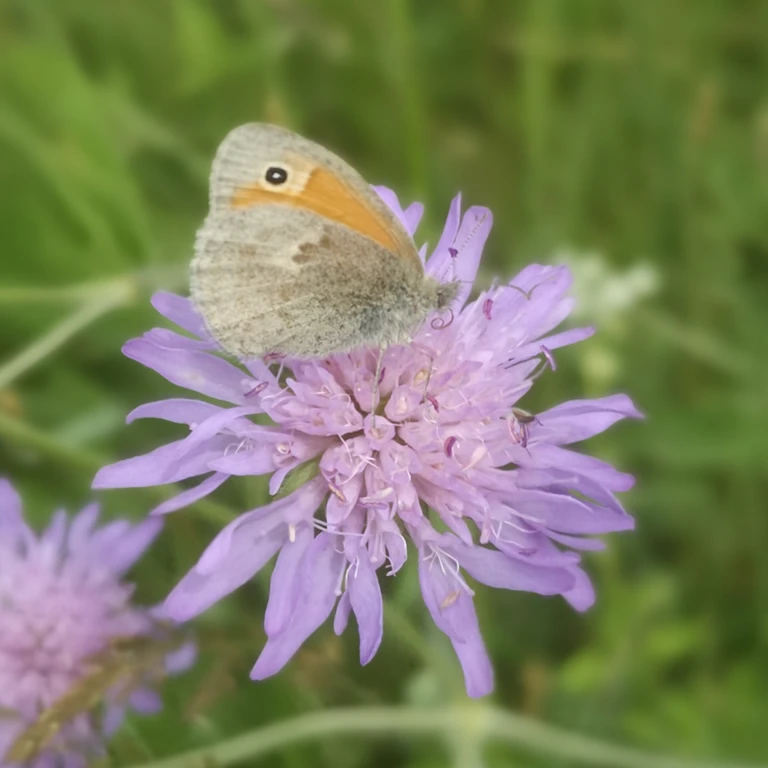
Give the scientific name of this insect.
Coenonympha pamphilus
